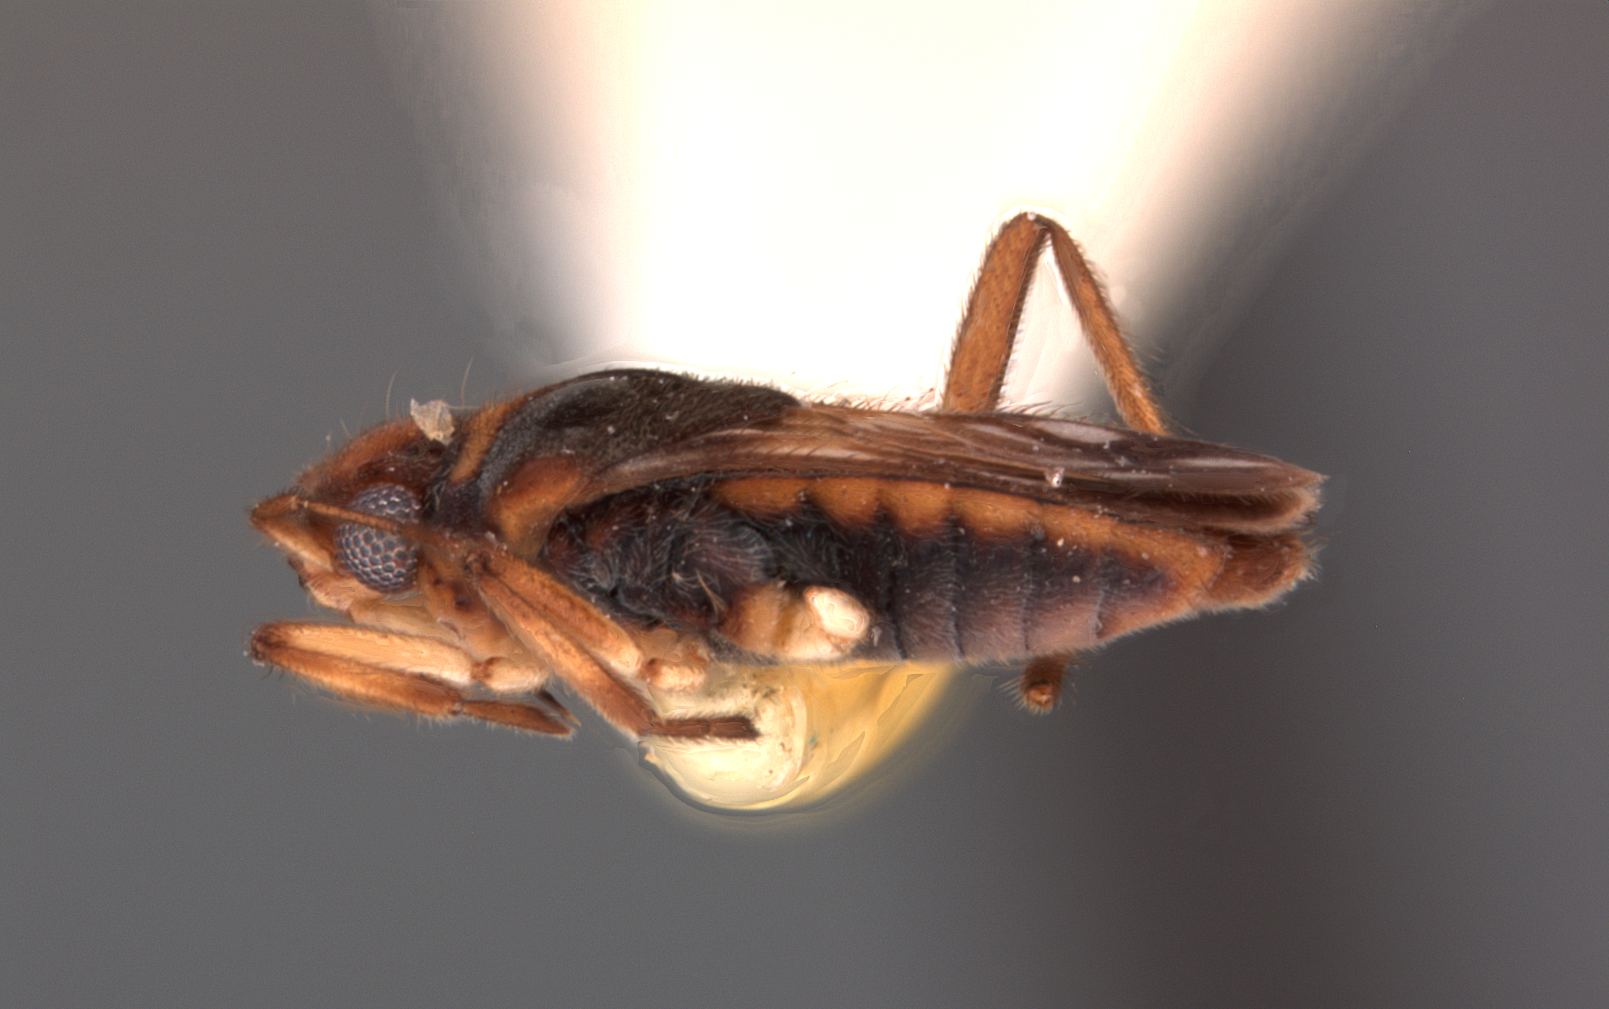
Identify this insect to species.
Microvelia portoricensis
